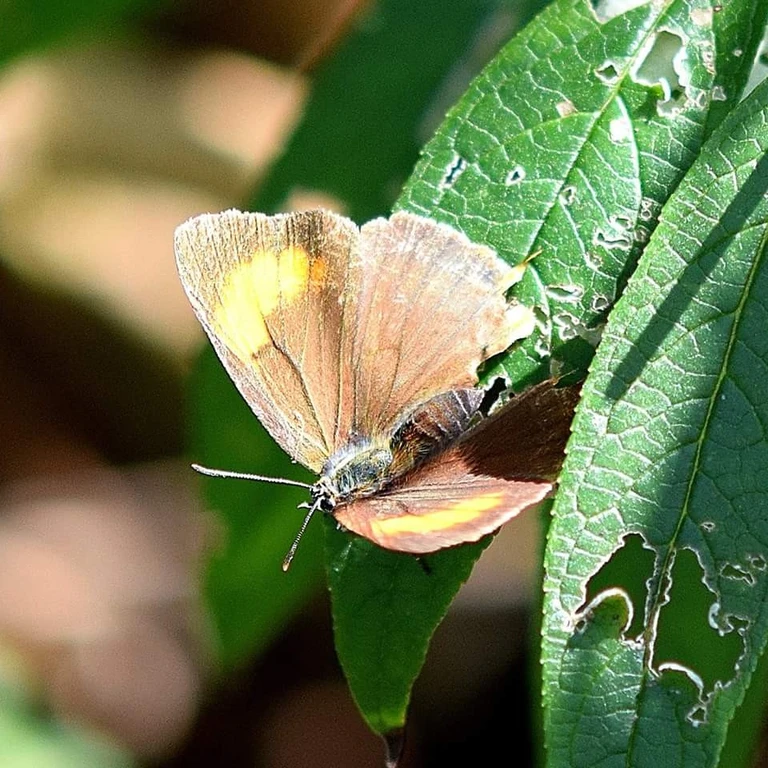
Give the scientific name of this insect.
Thecla betulae
